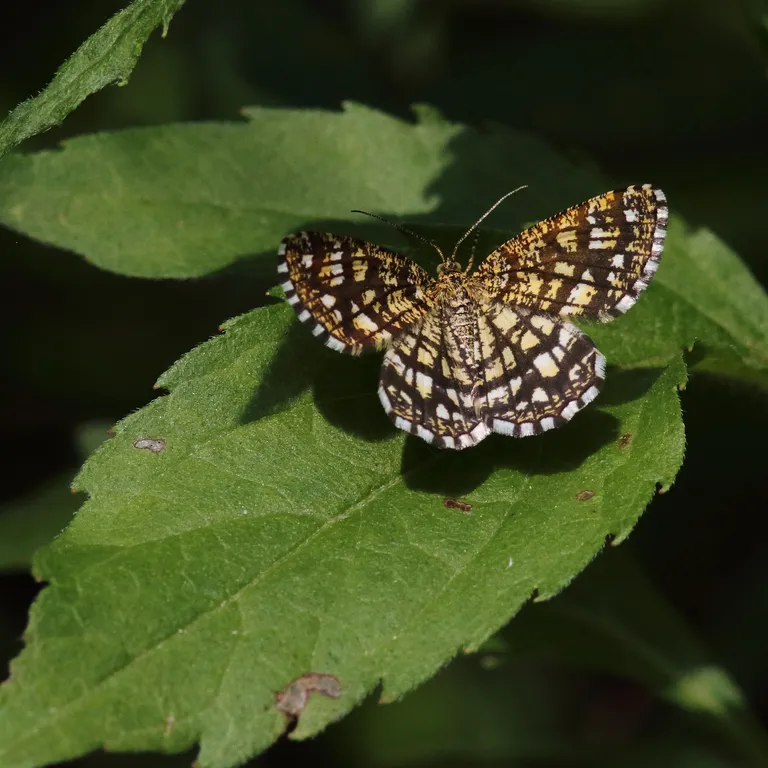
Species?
Chiasmia clathrata
